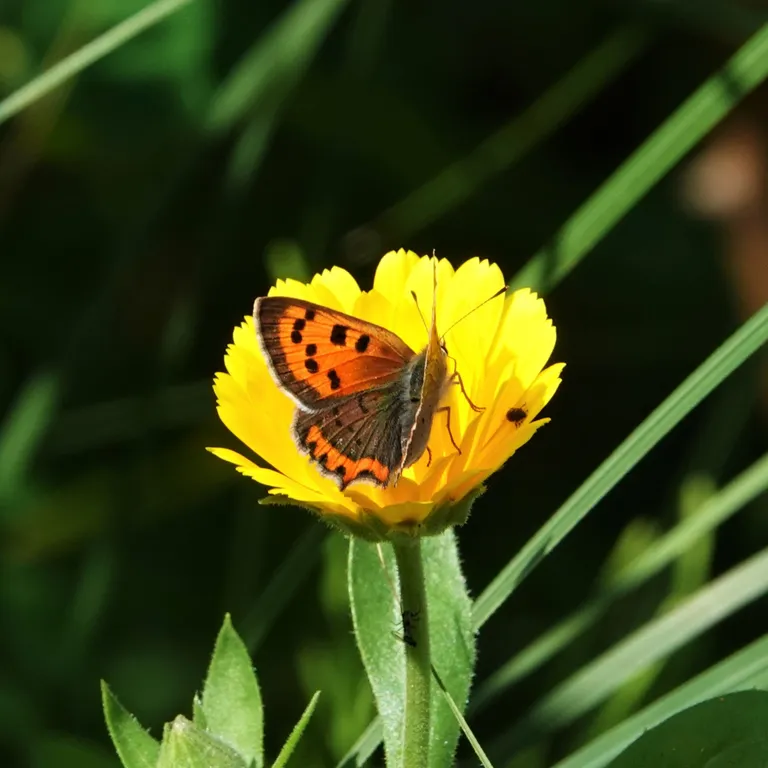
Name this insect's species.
Lycaena phlaeas
